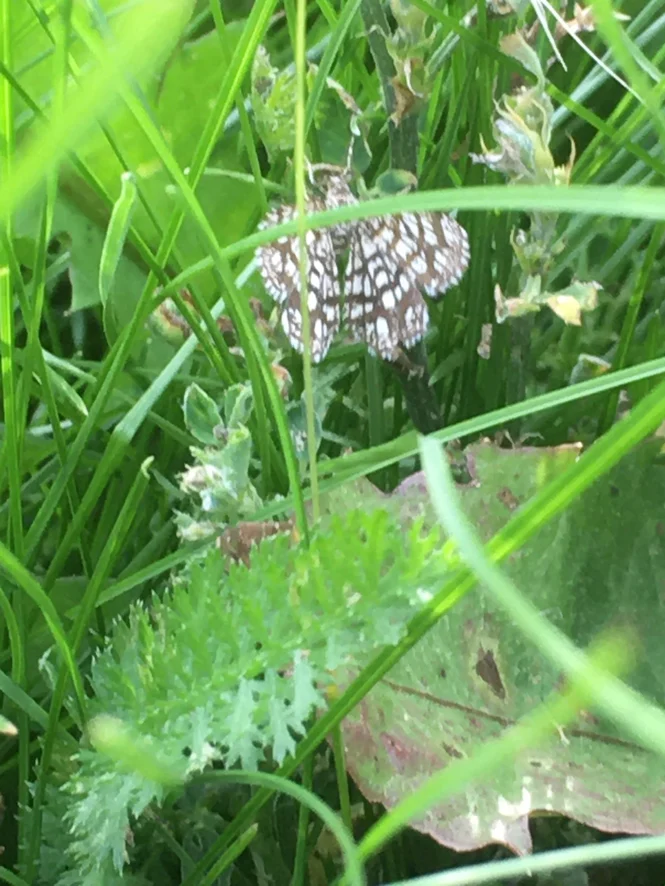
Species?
Chiasmia clathrata
